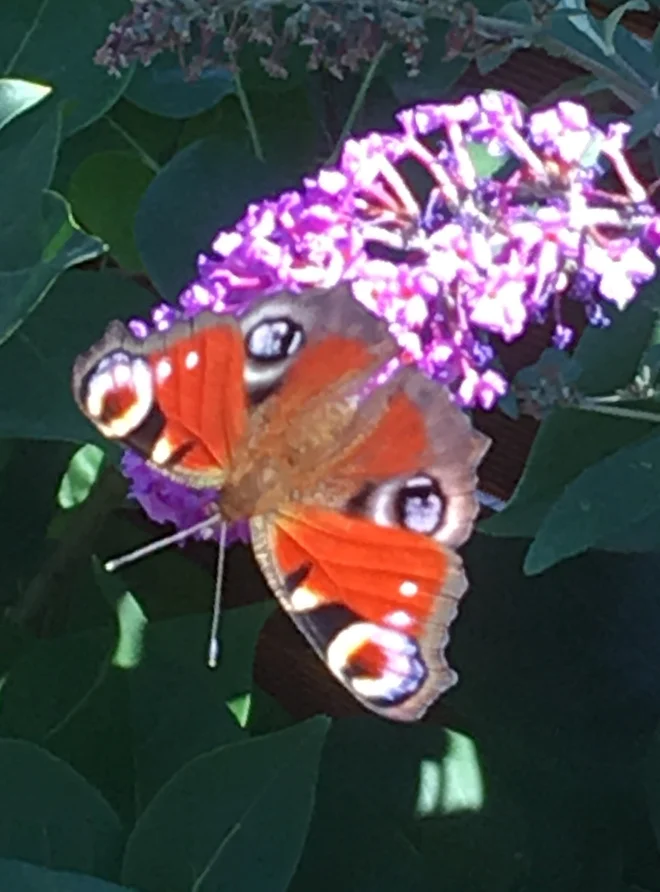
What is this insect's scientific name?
Aglais io
